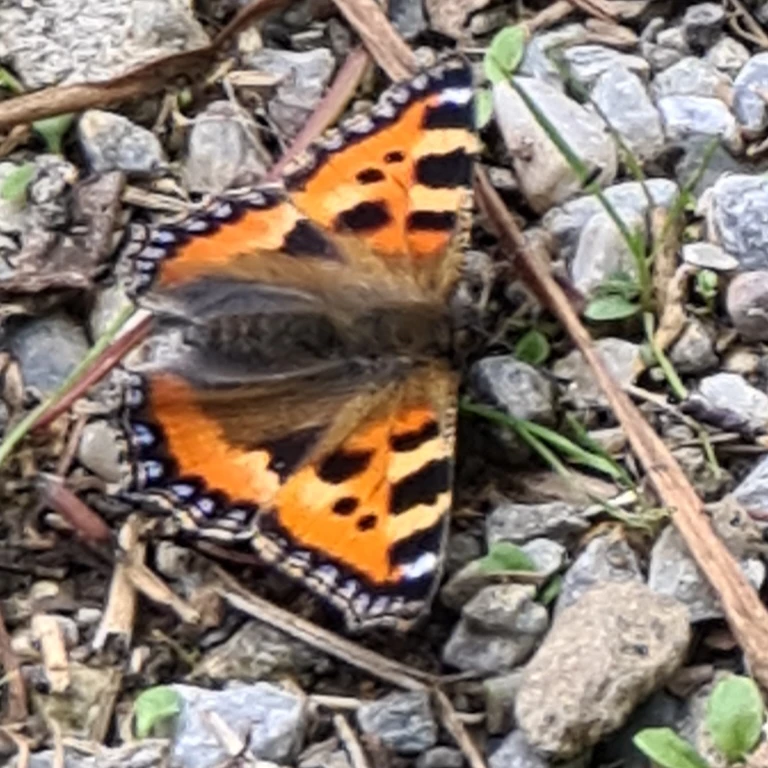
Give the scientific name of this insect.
Aglais urticae
